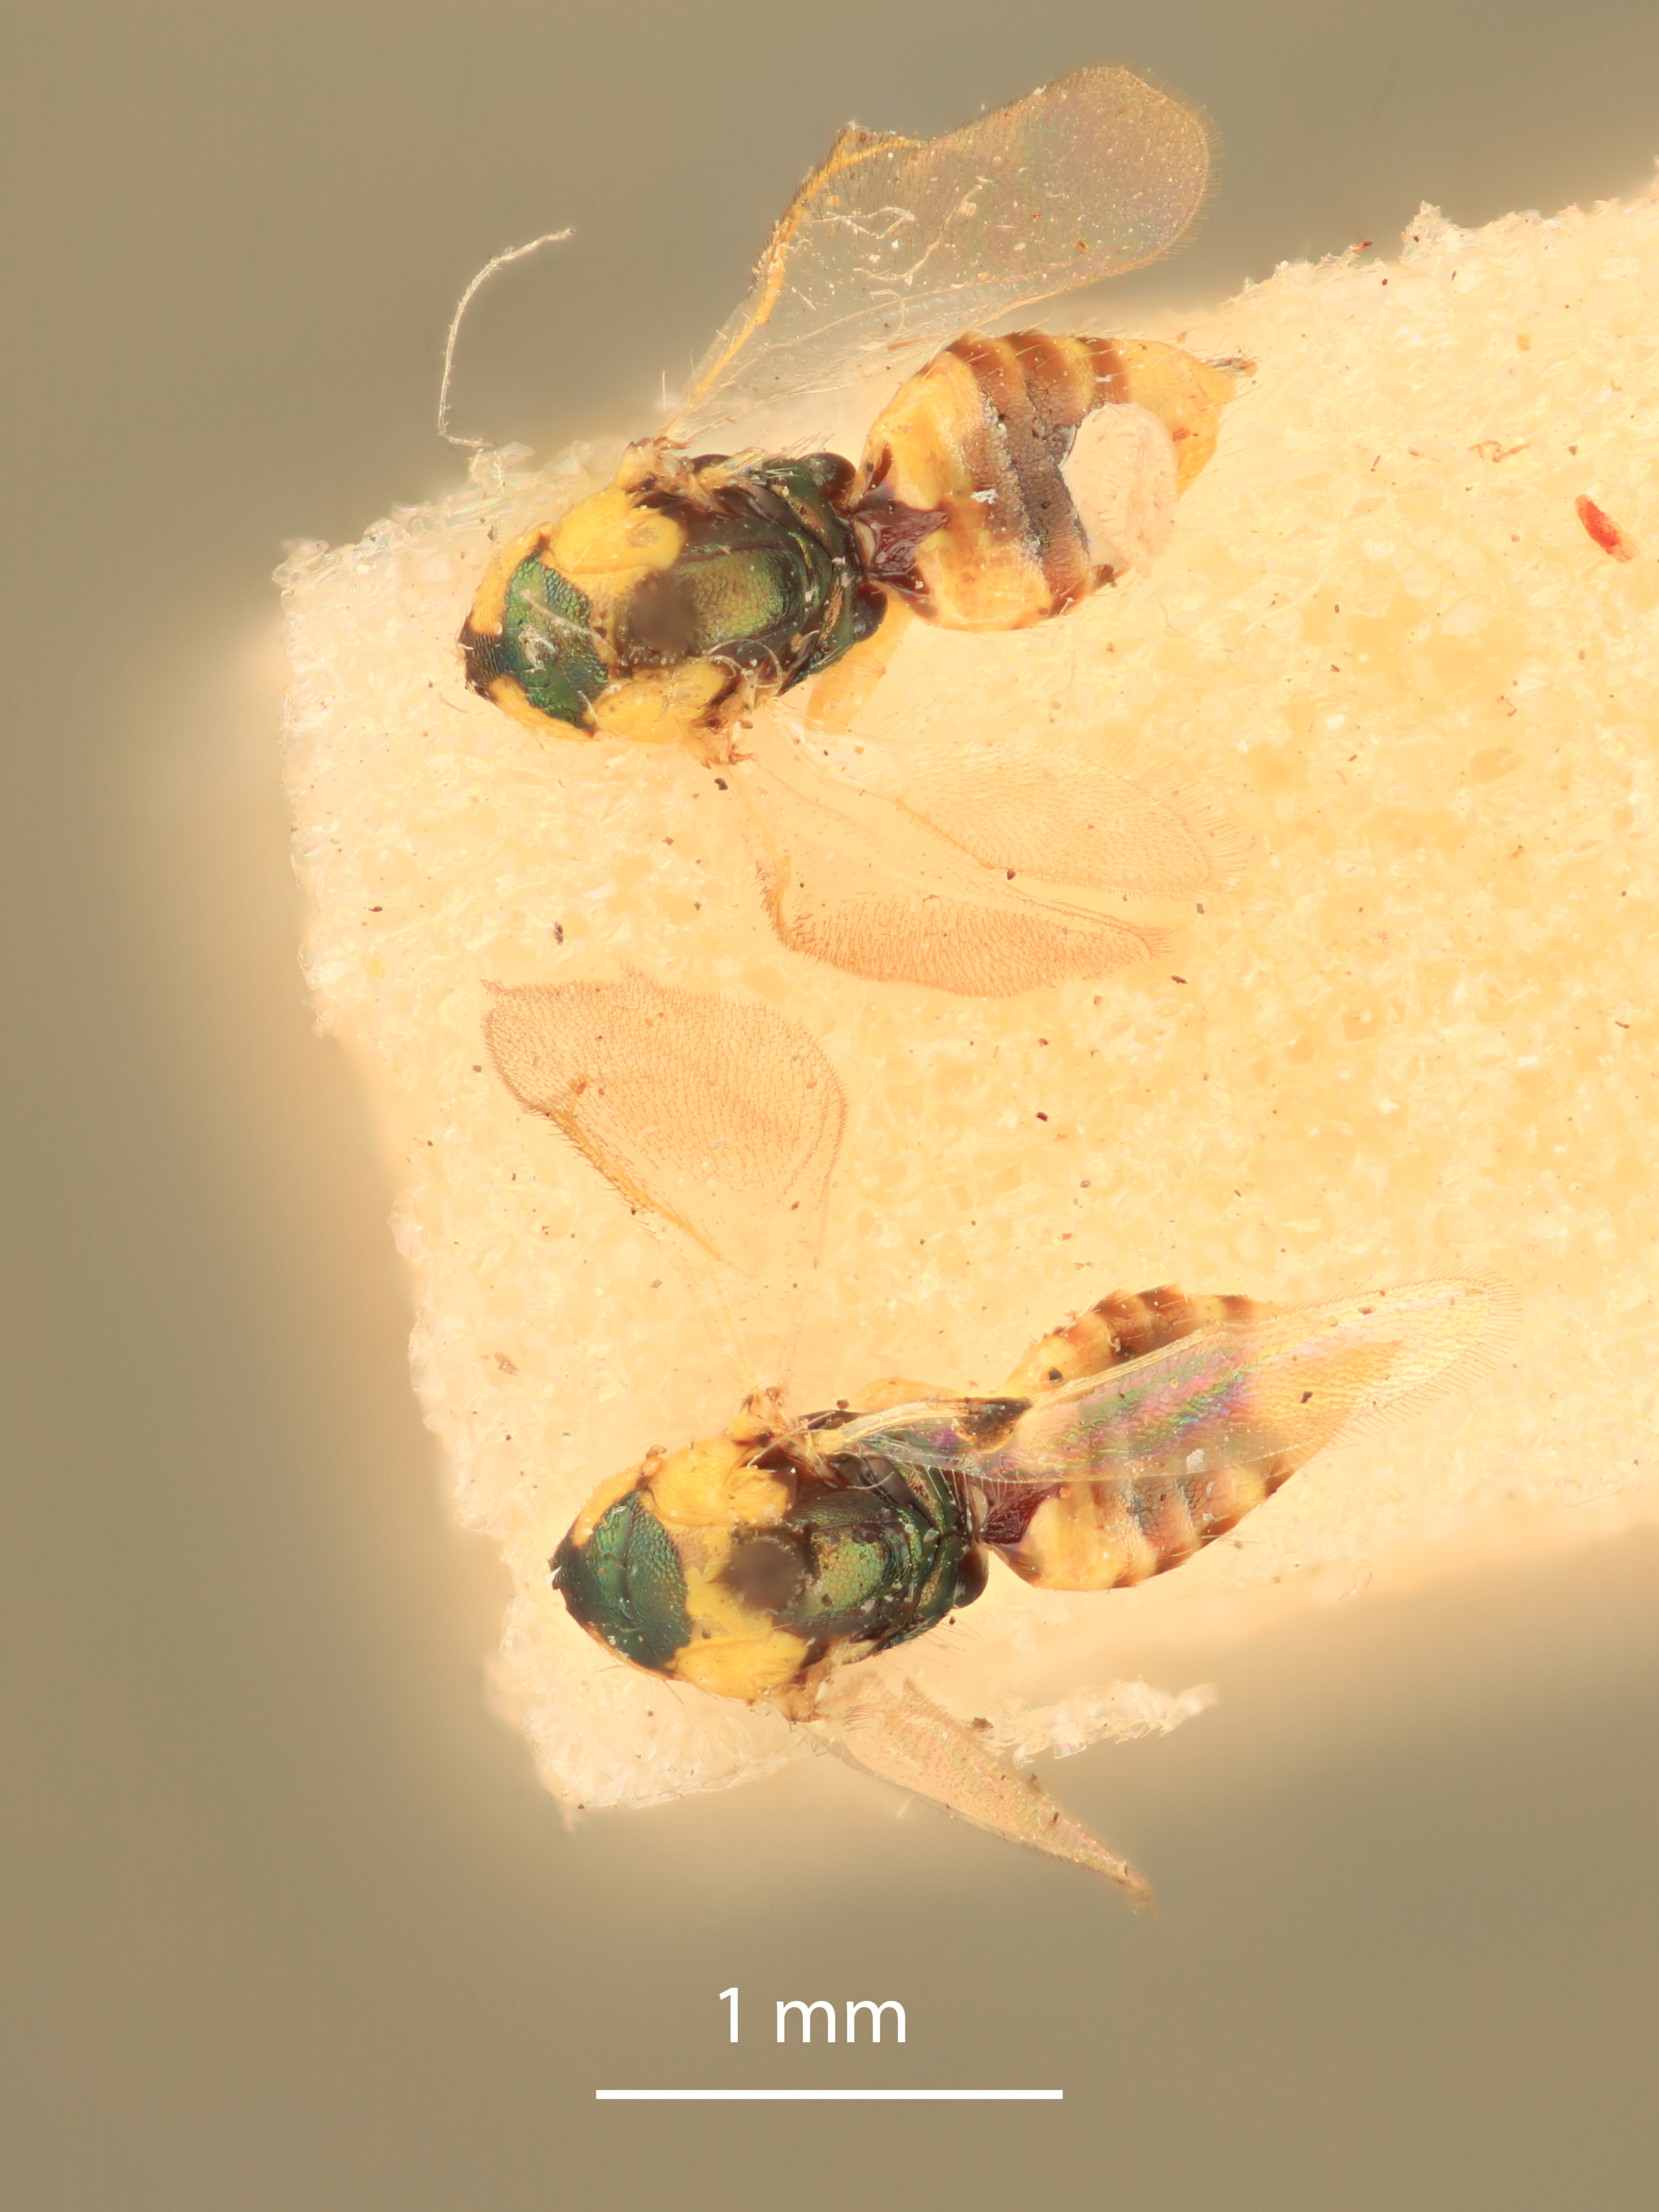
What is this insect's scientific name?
Pseudiglyphomyia flavifascias
